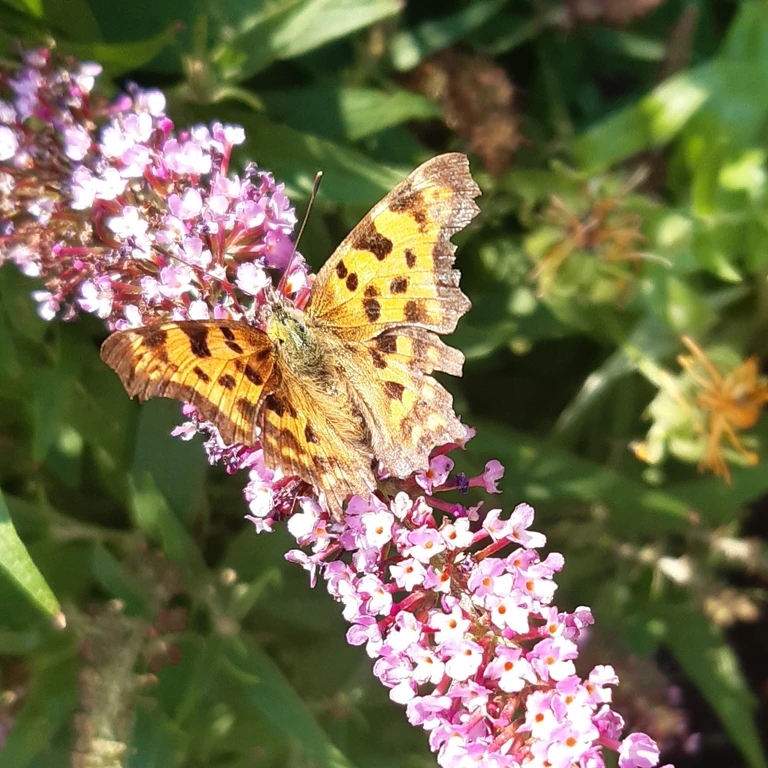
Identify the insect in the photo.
Polygonia c-album
